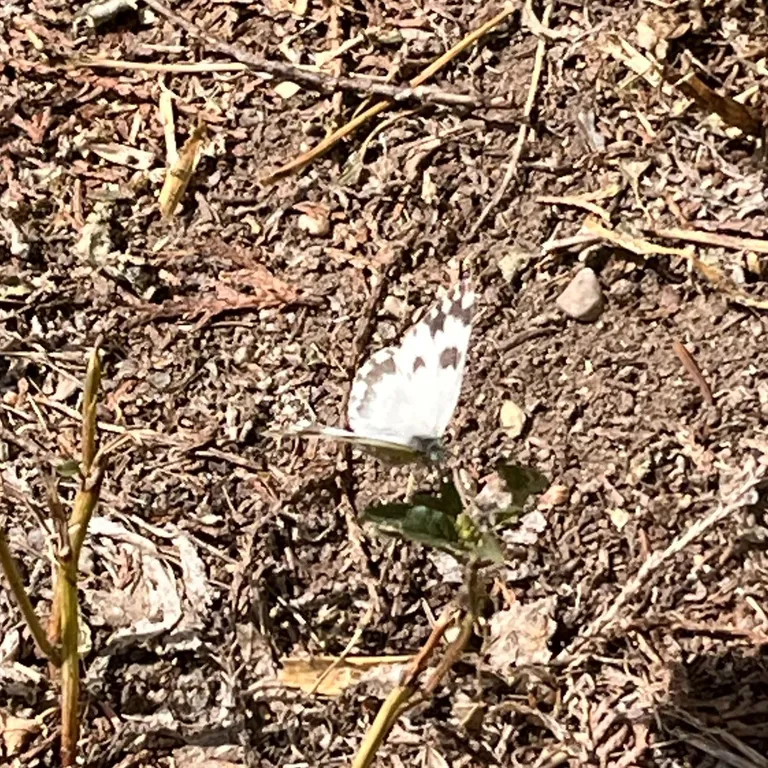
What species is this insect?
Pontia edusa
